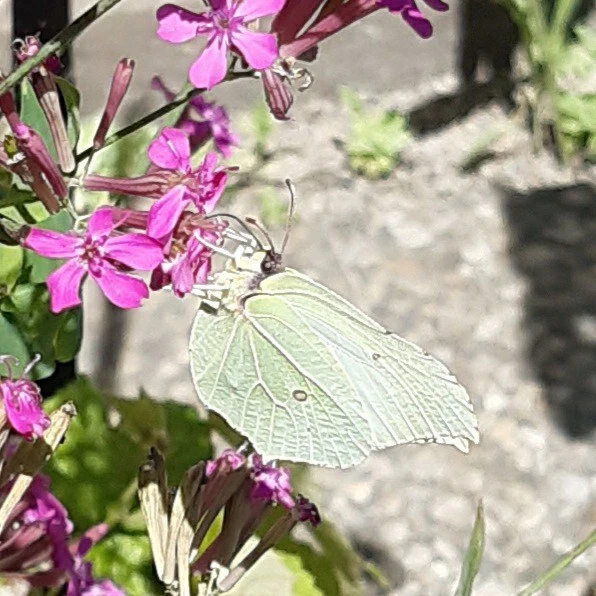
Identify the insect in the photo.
Gonepteryx rhamni
